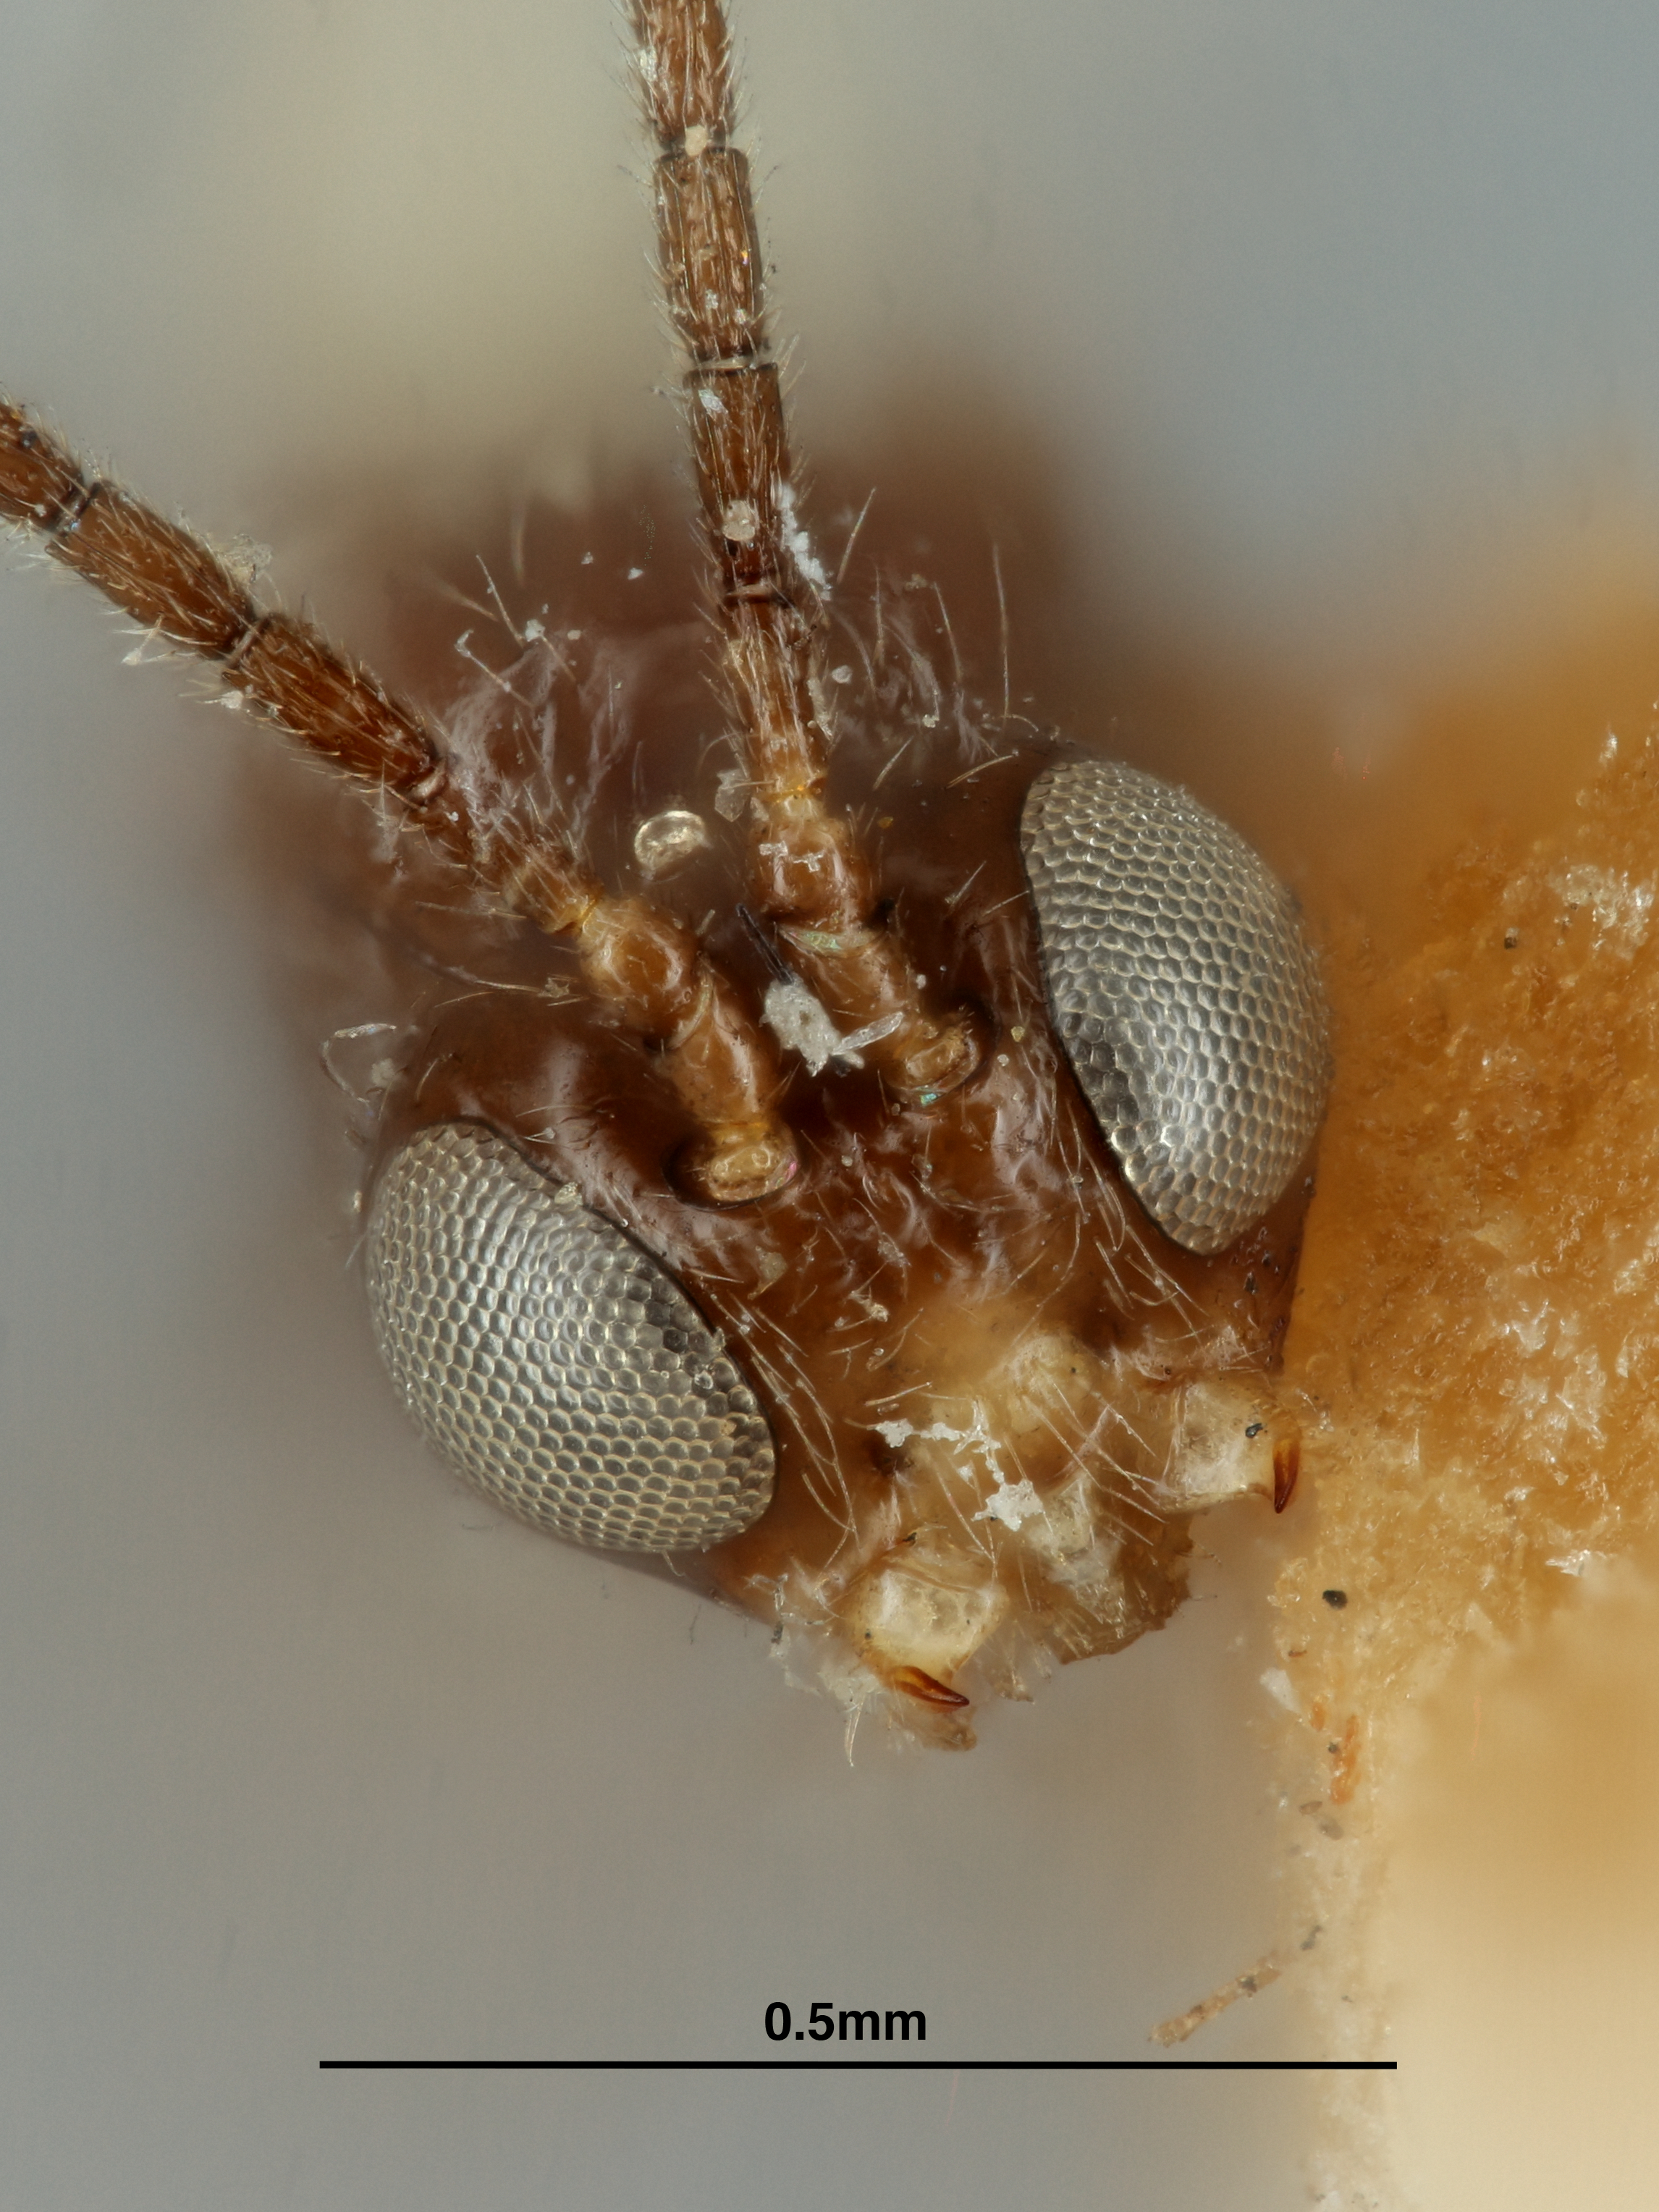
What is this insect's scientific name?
Aphidius obscuripes
